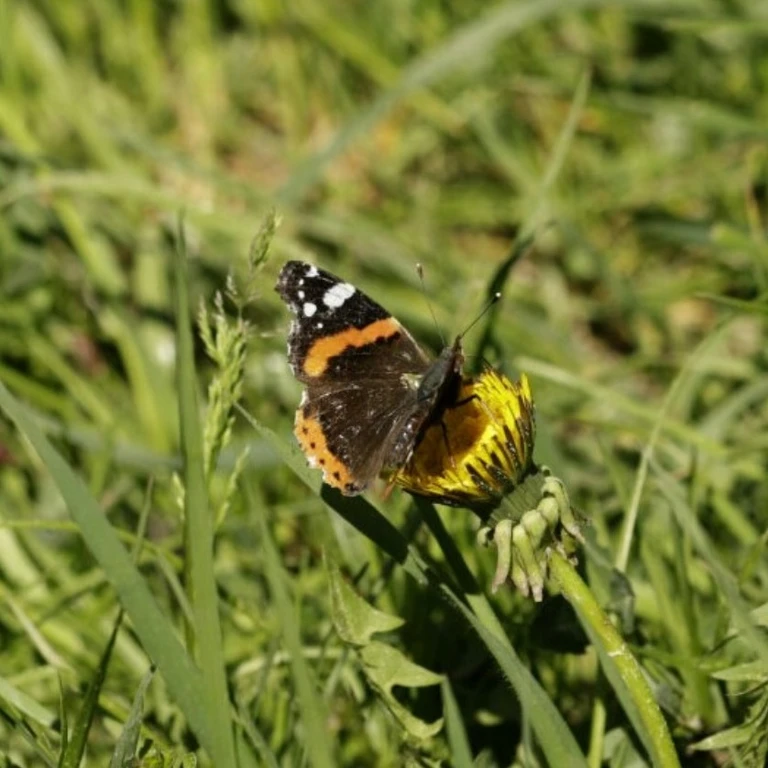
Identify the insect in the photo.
Vanessa atalanta
